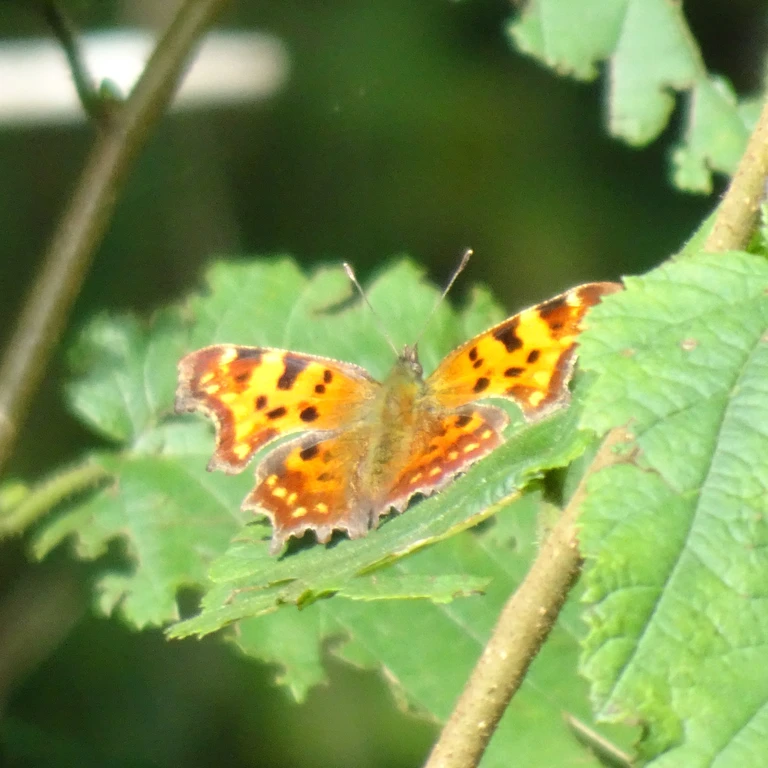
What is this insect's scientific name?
Polygonia c-album
